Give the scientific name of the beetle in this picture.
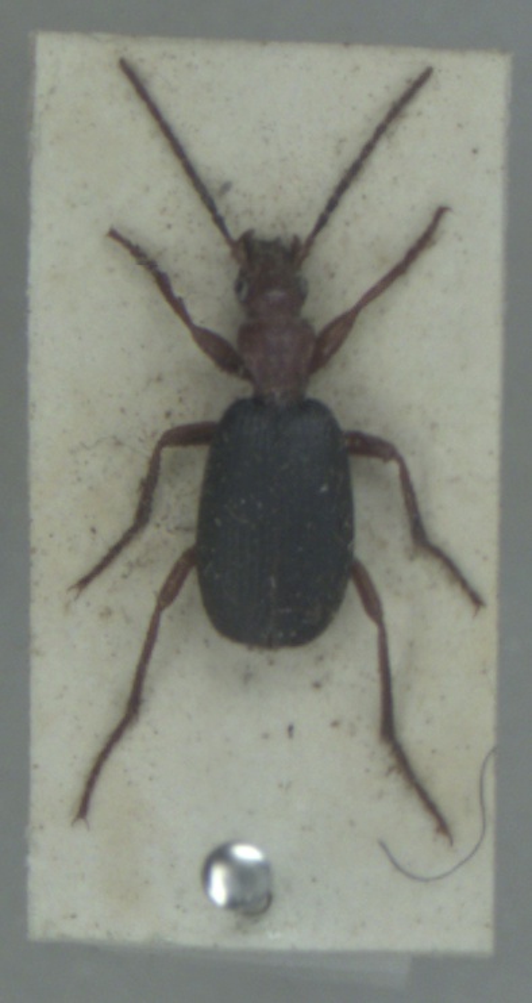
Brachinus crepitans
